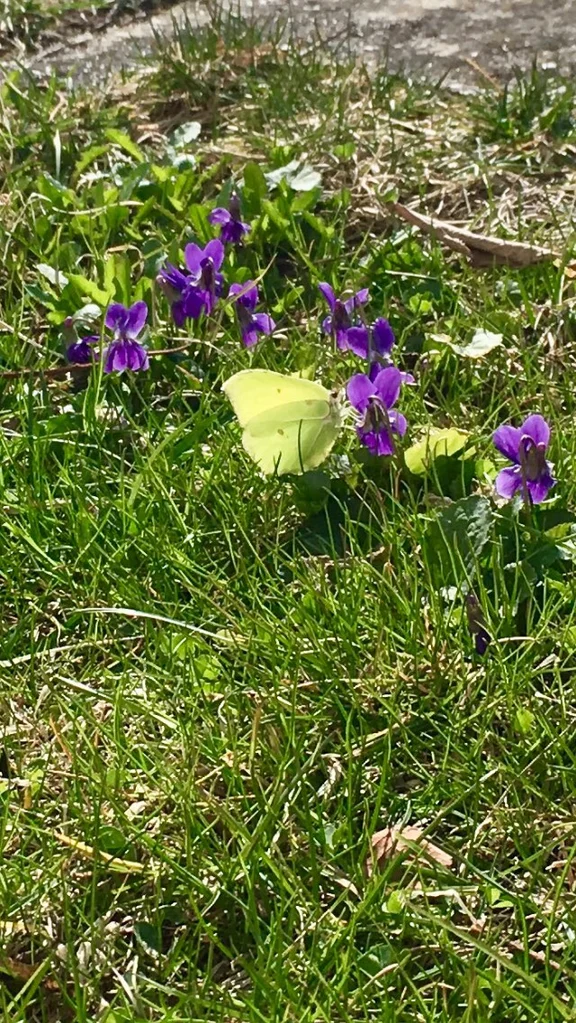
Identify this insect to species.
Gonepteryx rhamni
